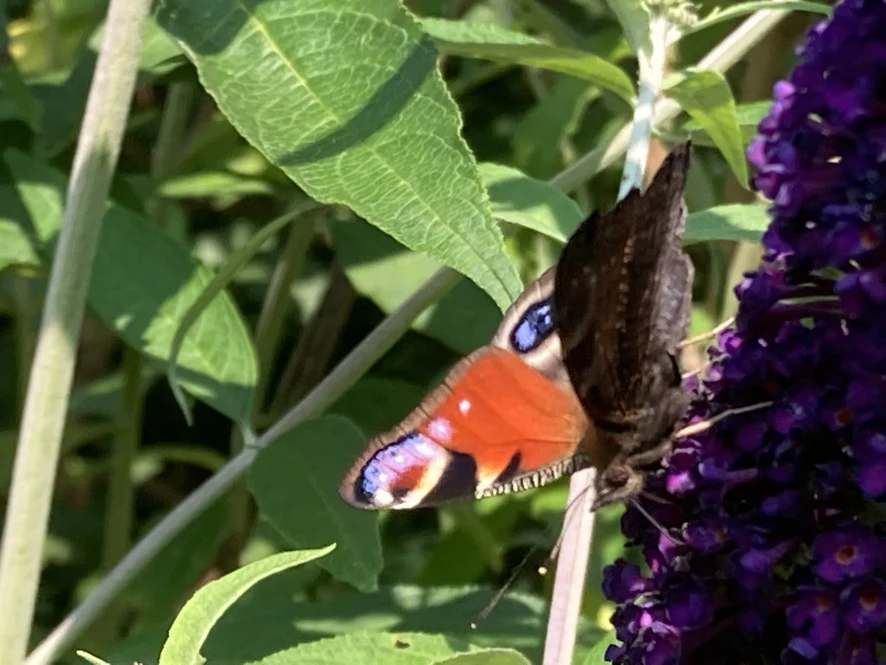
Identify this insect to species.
Aglais io
